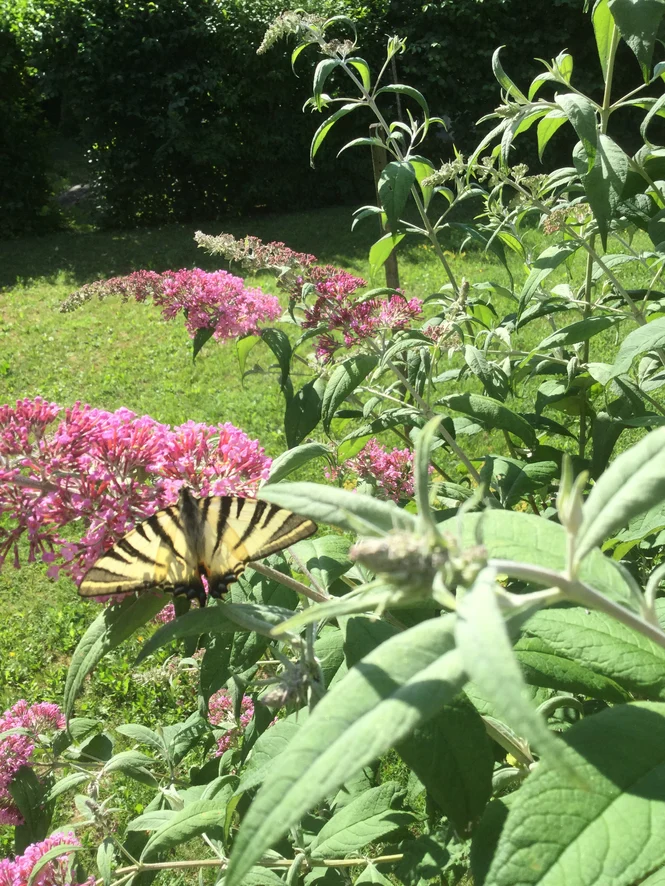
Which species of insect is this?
Iphiclides podalirius
